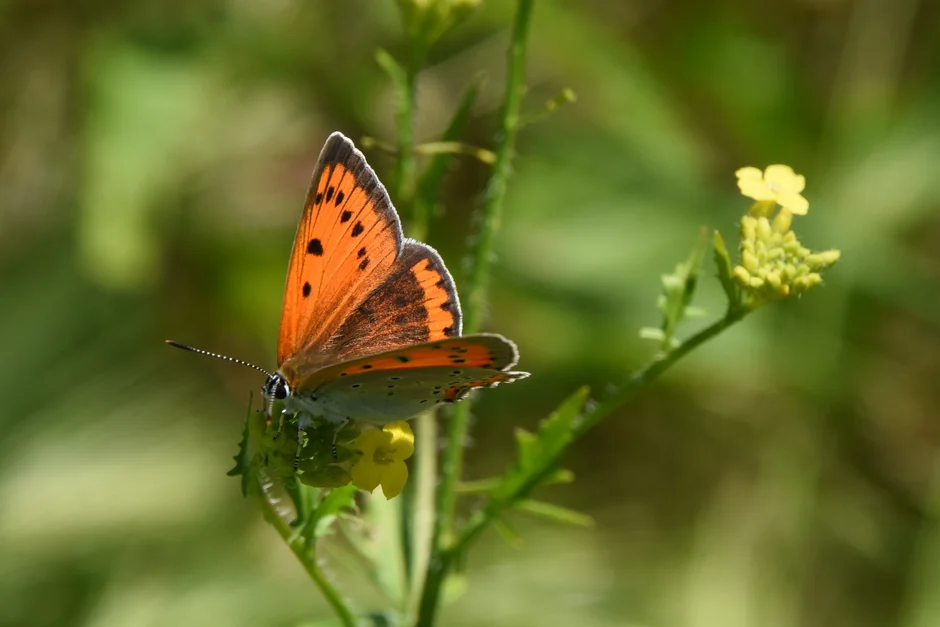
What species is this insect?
Lycaena dispar
